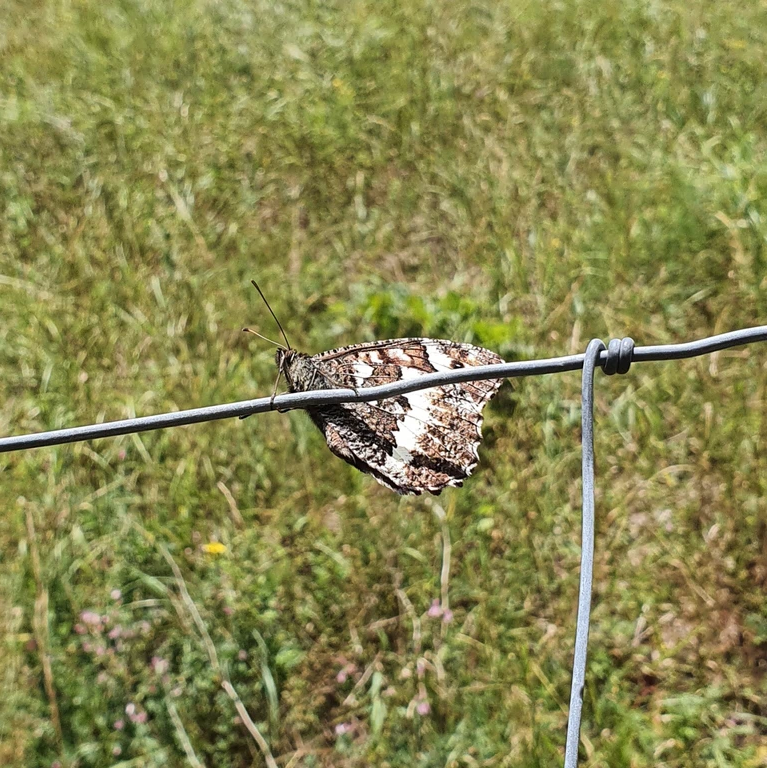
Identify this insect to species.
Brintesia circe
